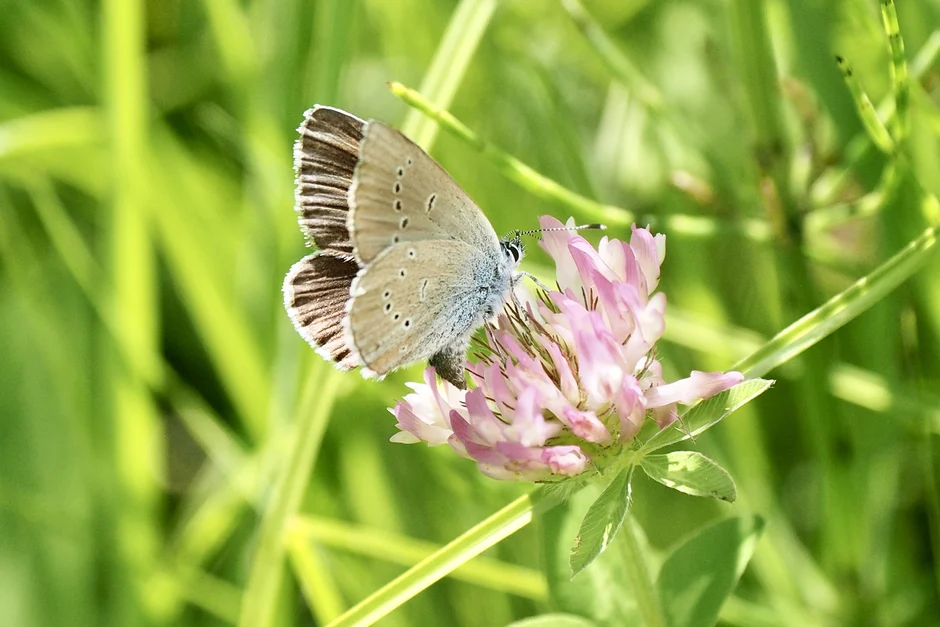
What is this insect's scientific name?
Cyaniris semiargus
